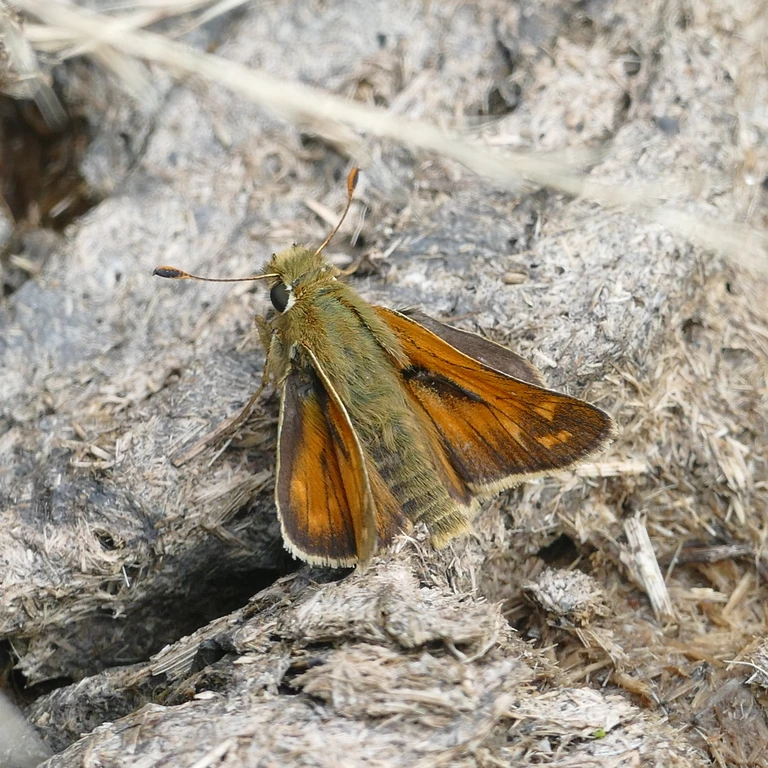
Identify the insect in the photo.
Ochlodes sylvanus (also Ochlodes venata)
